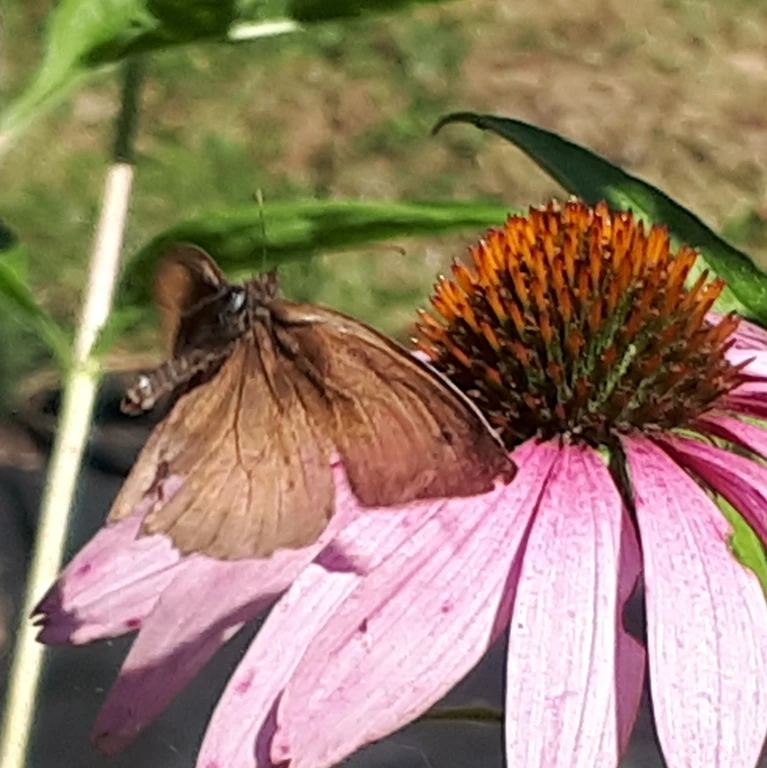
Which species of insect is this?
Maniola jurtina
